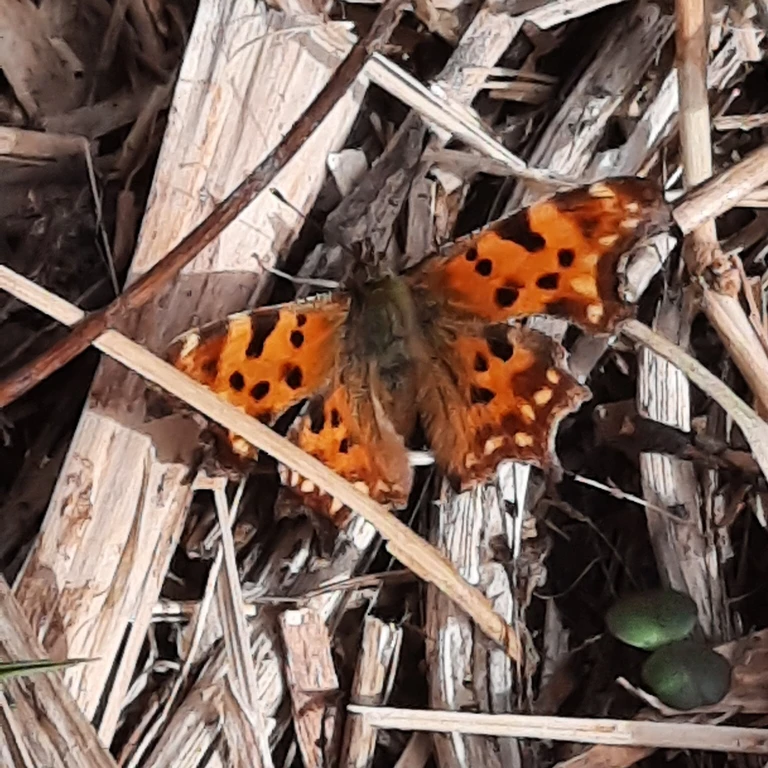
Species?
Polygonia c-album
